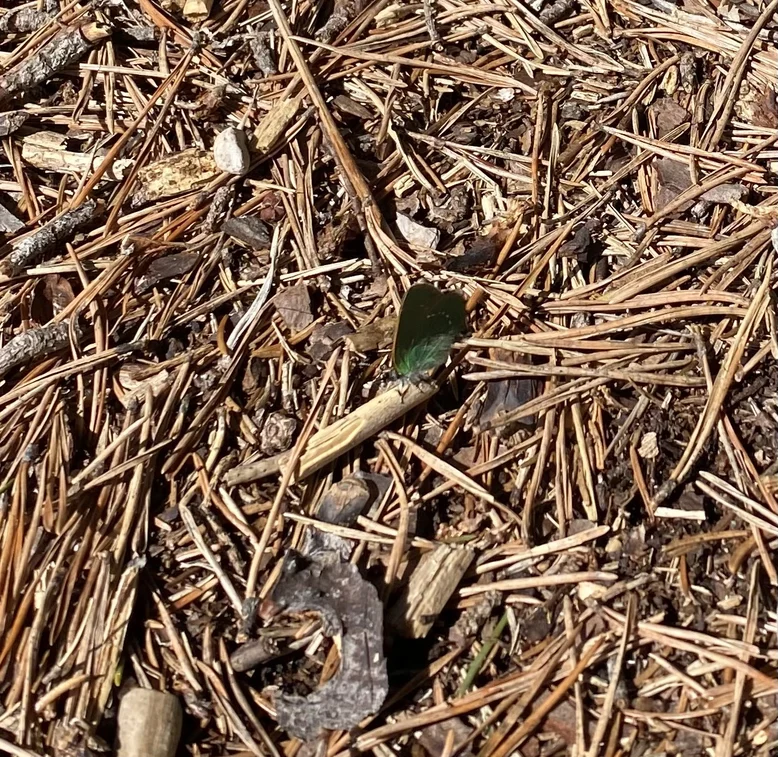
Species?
Callophrys rubi
